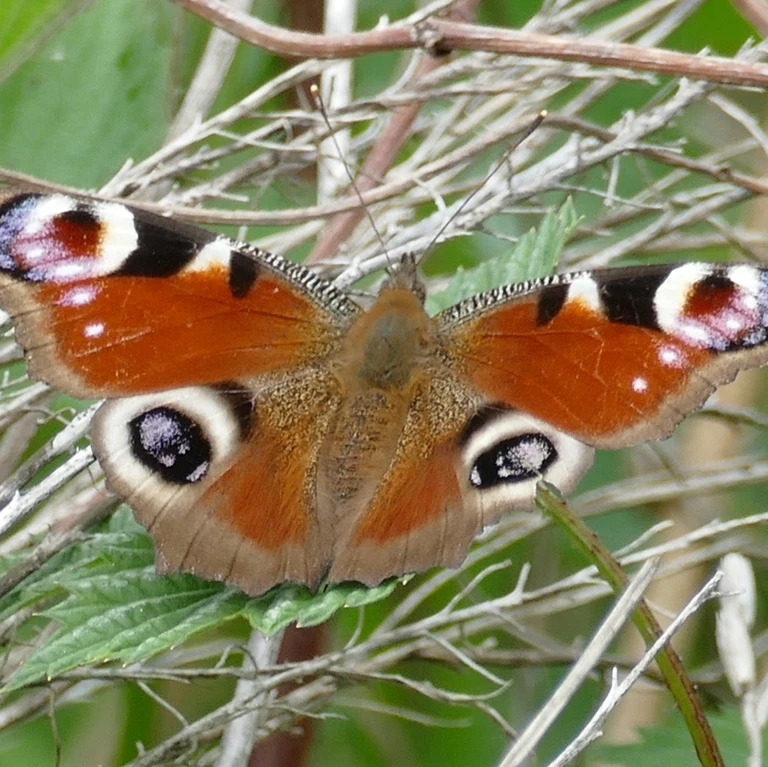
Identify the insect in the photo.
Aglais io
